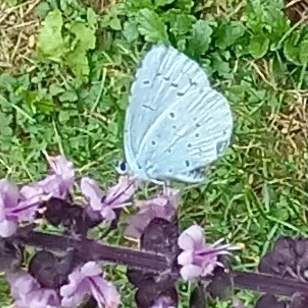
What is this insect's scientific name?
Celastrina argiolus
